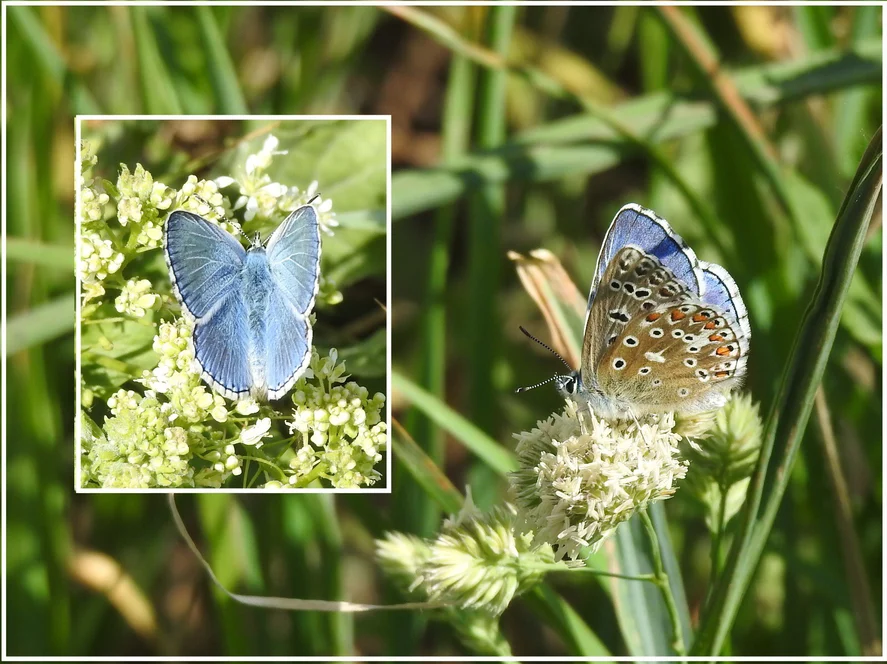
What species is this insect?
Lysandra bellargus
